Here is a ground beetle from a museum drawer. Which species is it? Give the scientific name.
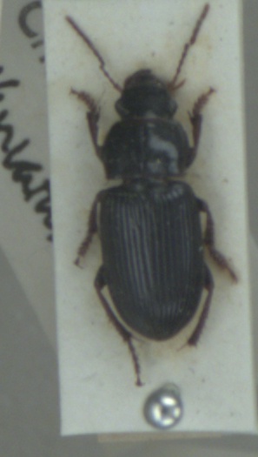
Harpalus attenuatus
